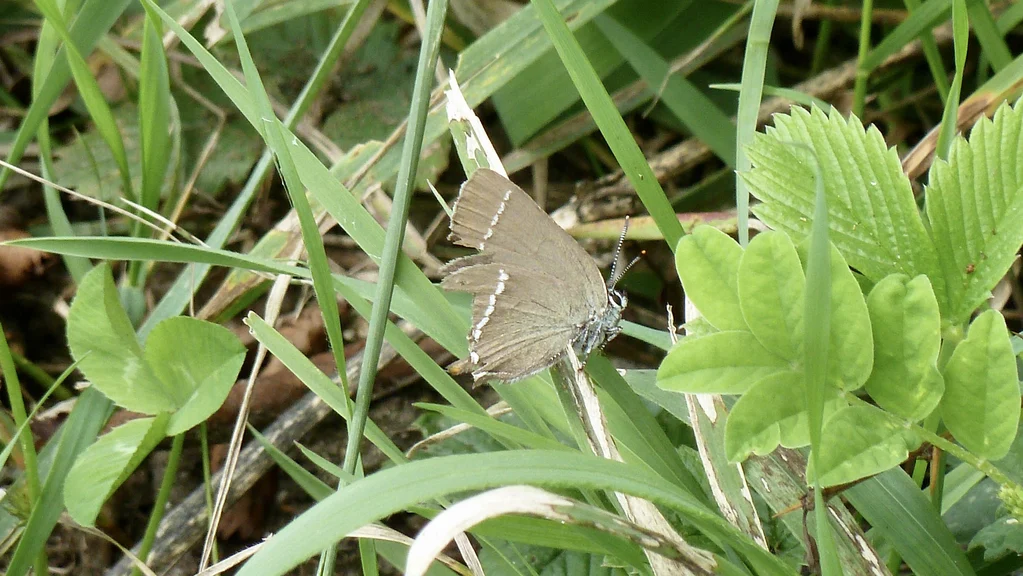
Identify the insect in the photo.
Satyrium spini (also Tuttiola spini)
